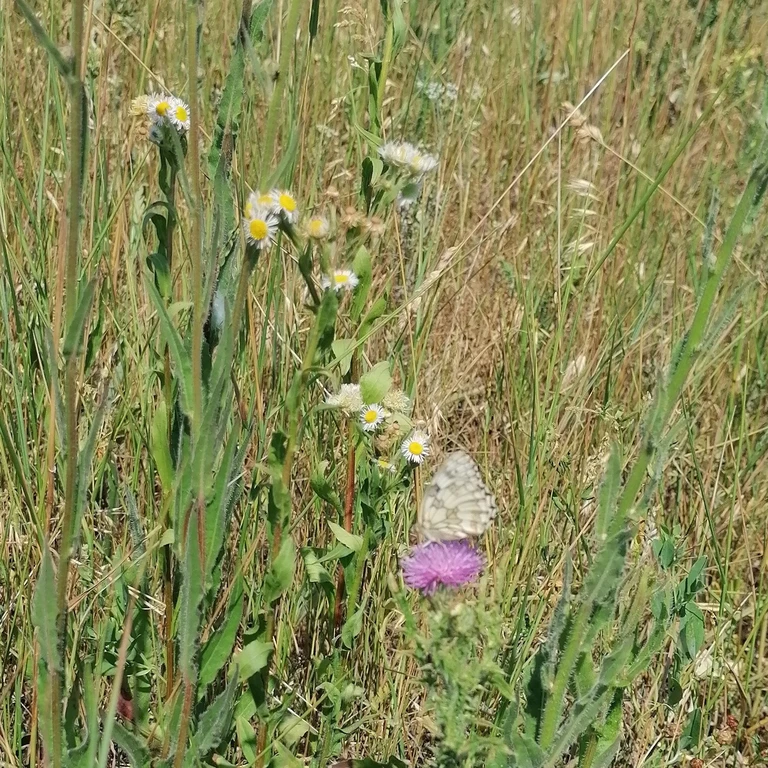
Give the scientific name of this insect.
Melanargia galathea
